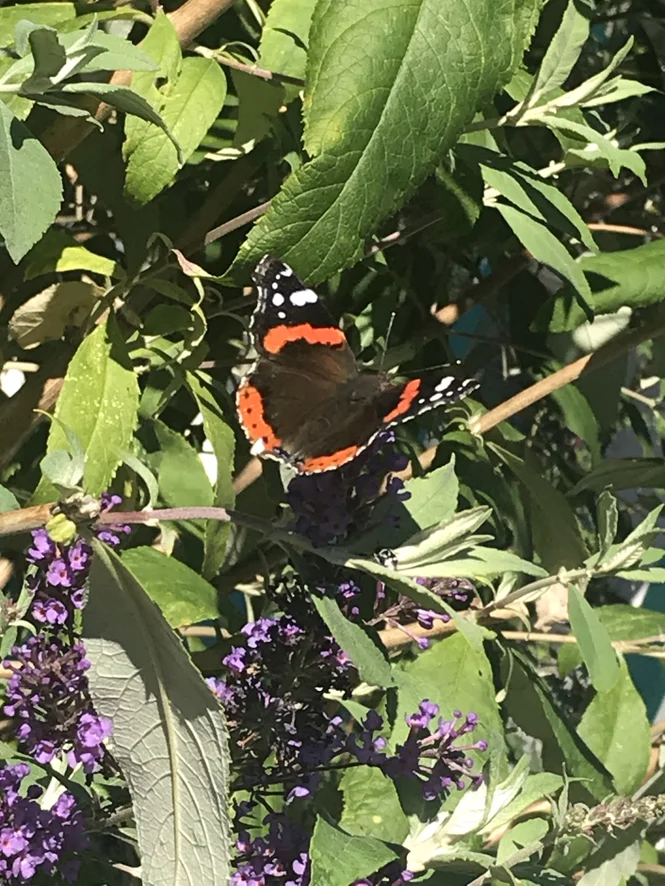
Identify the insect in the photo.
Vanessa atalanta
